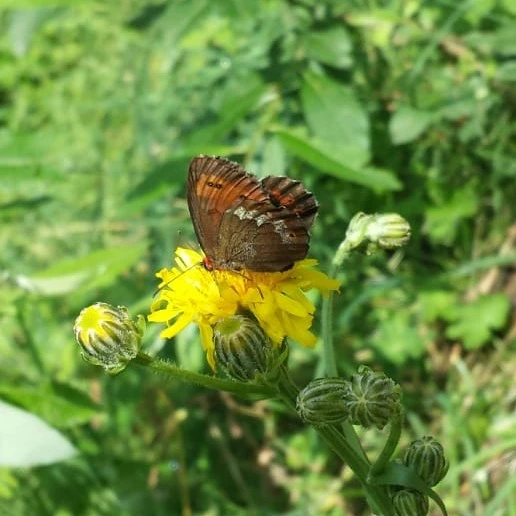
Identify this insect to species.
Erebia euryale
